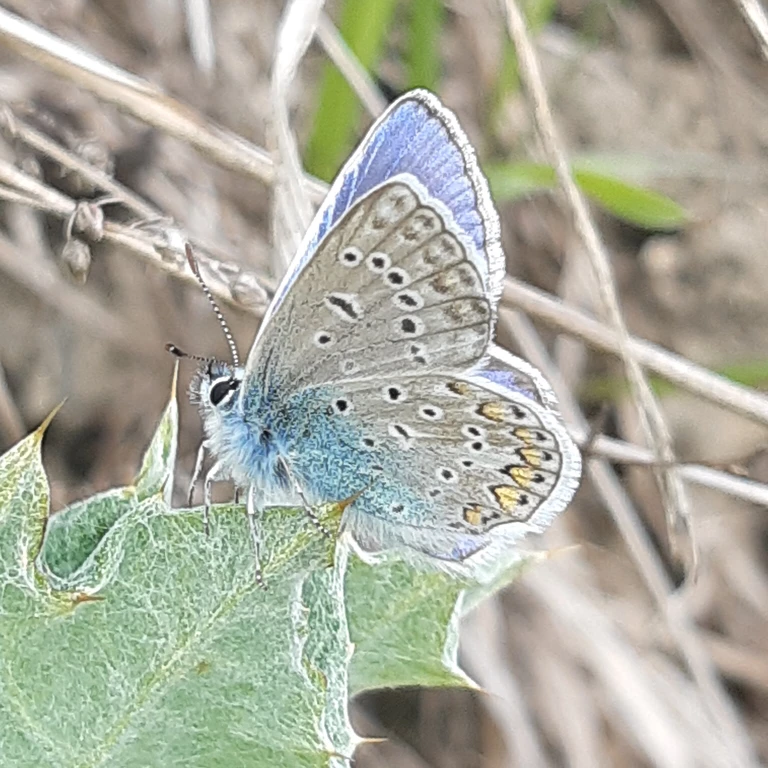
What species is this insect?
Polyommatus icarus
